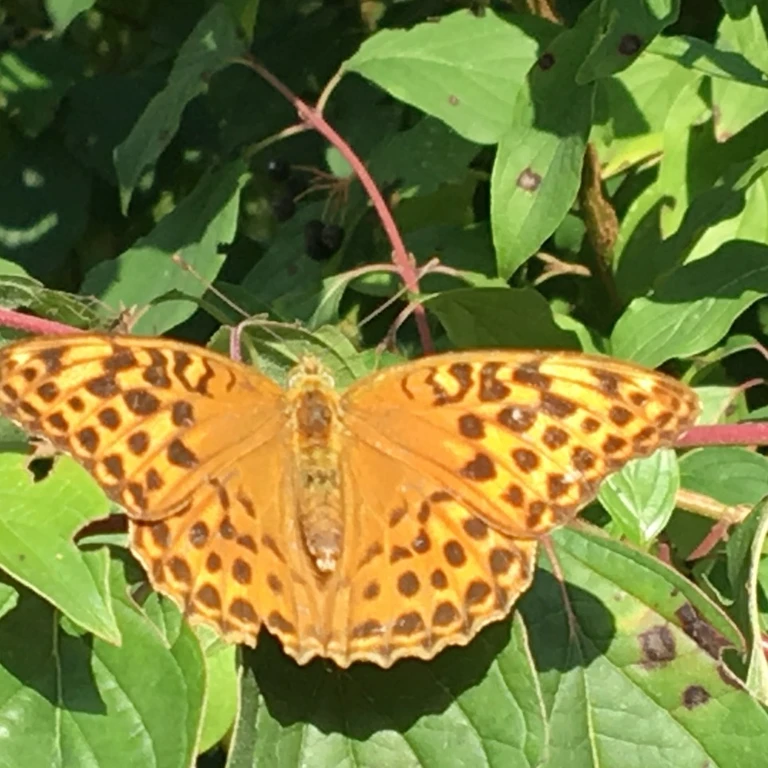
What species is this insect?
Argynnis paphia
